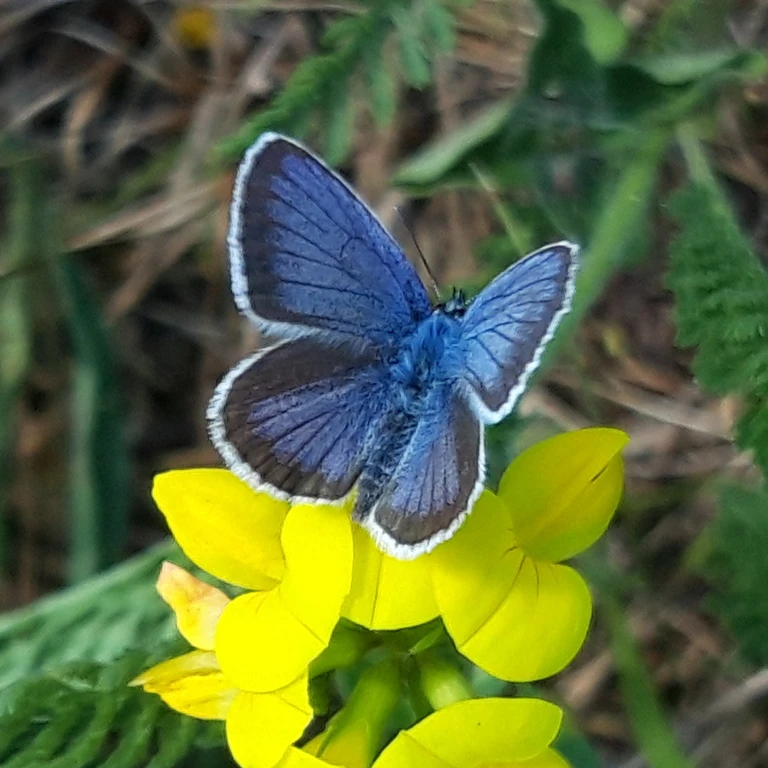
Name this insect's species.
Plebejus argus
